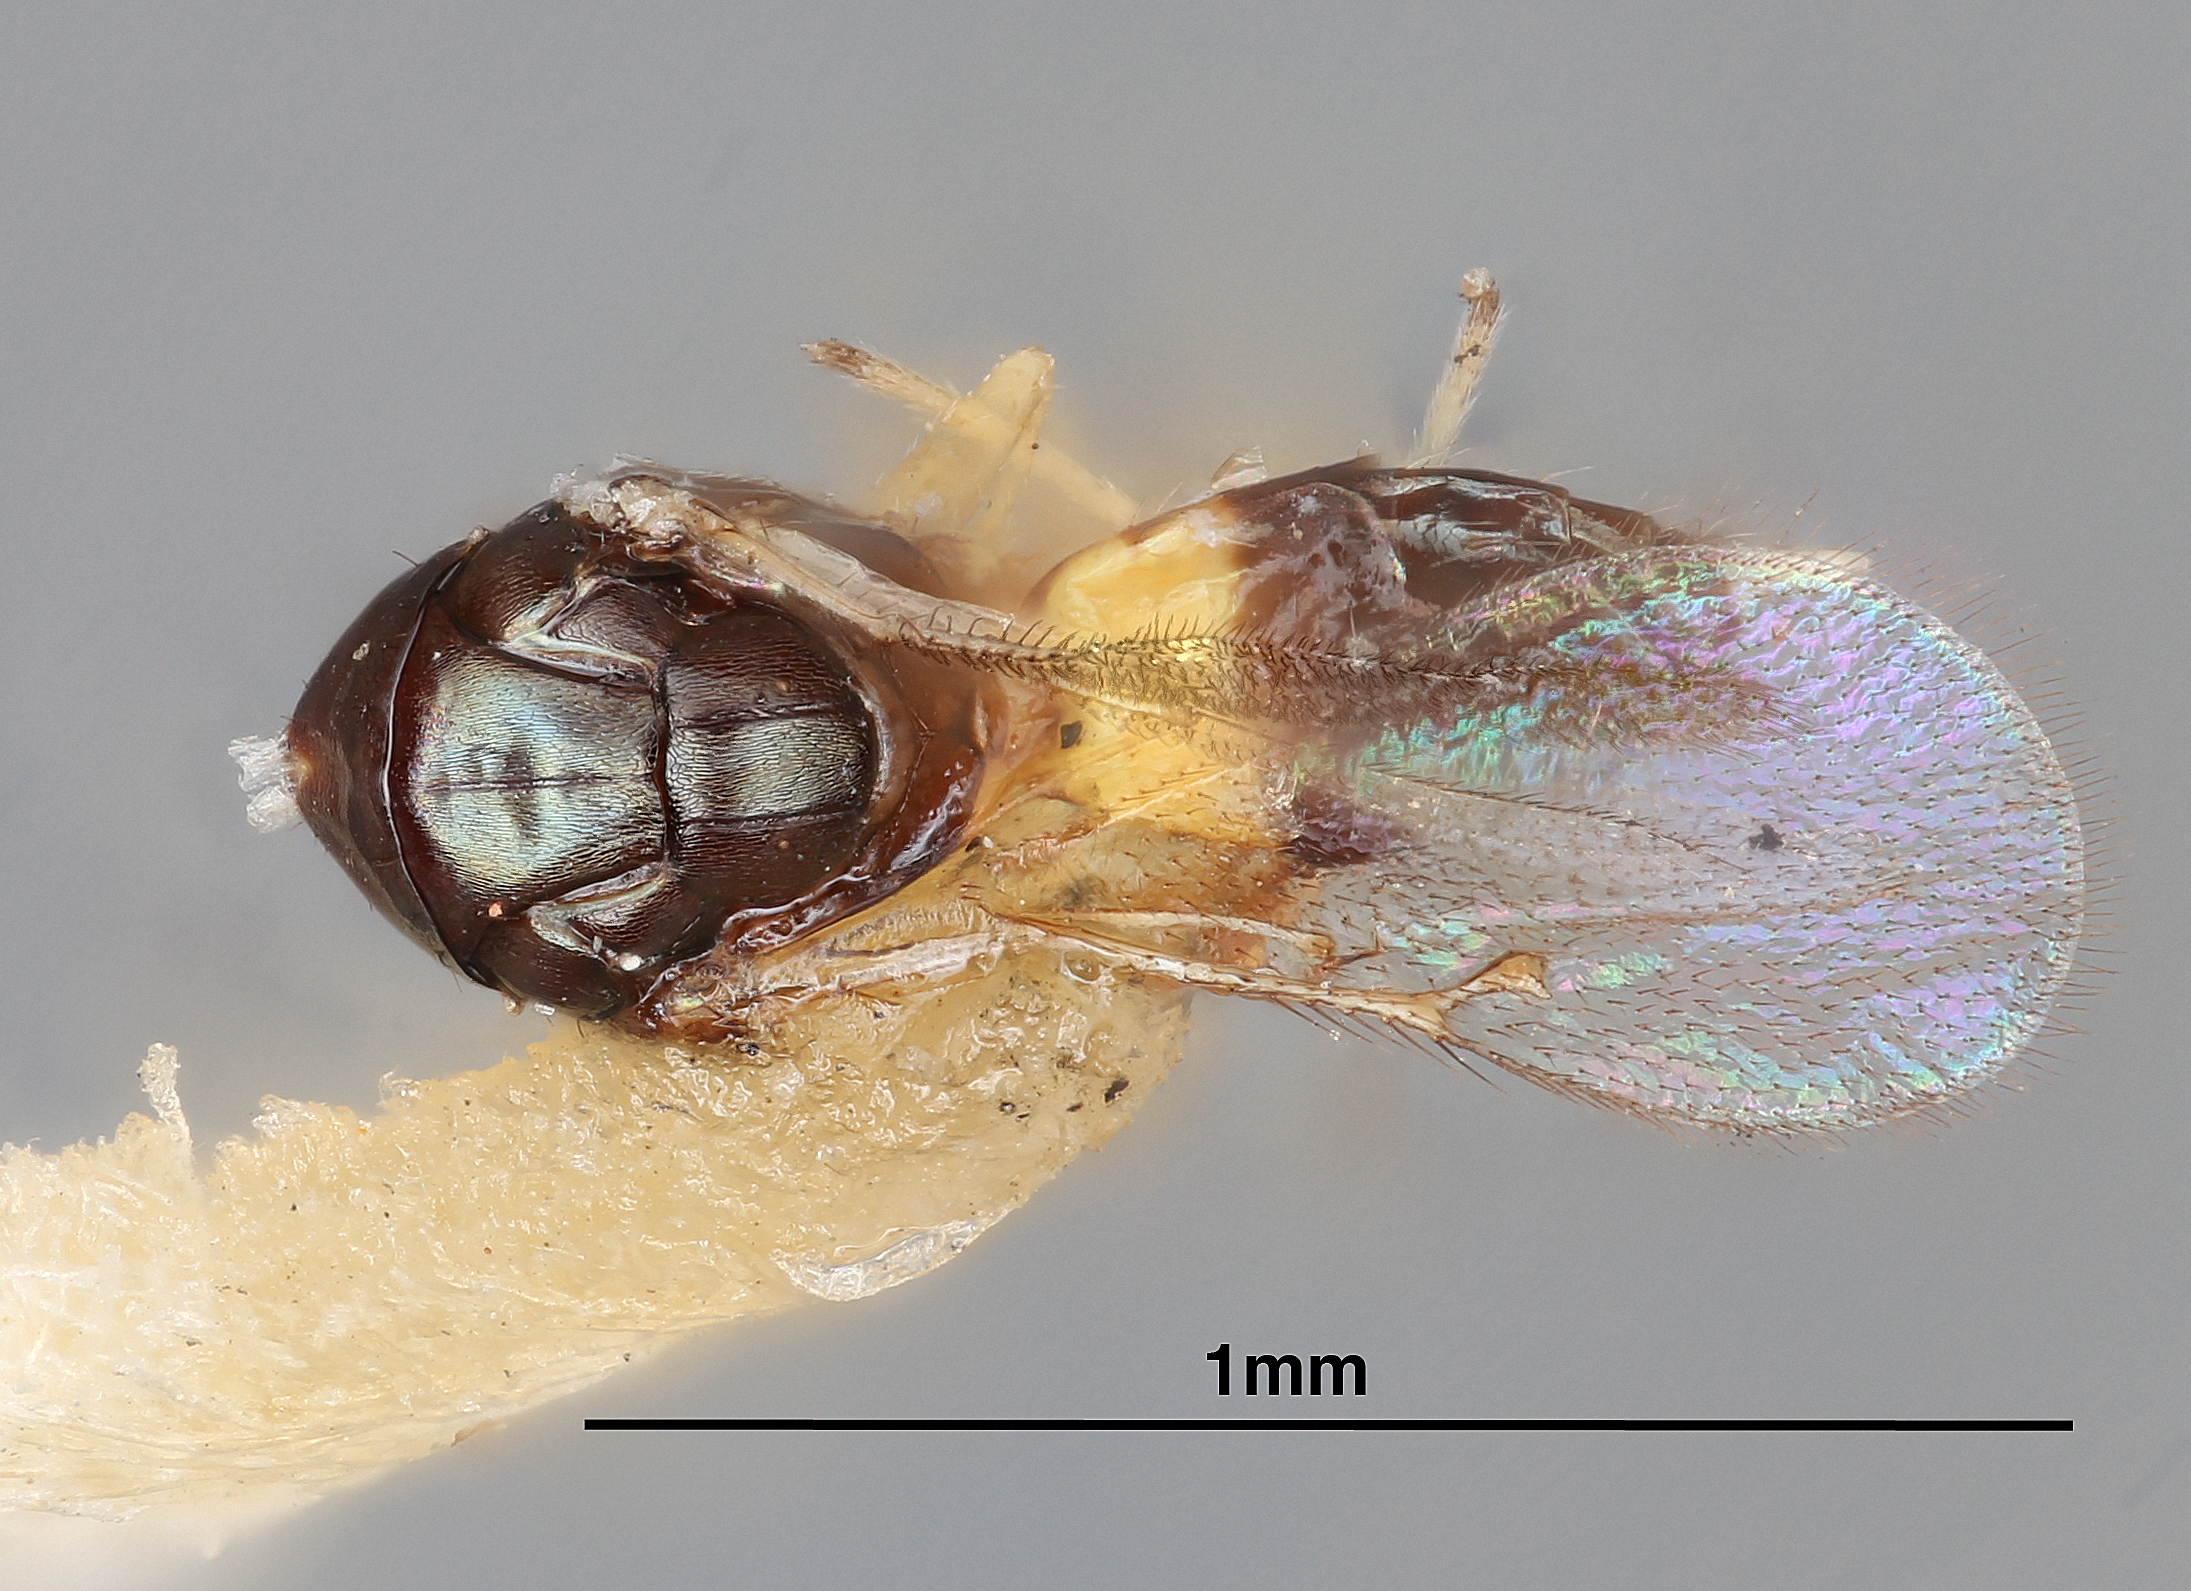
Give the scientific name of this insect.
Tetrastichus haitiensis
